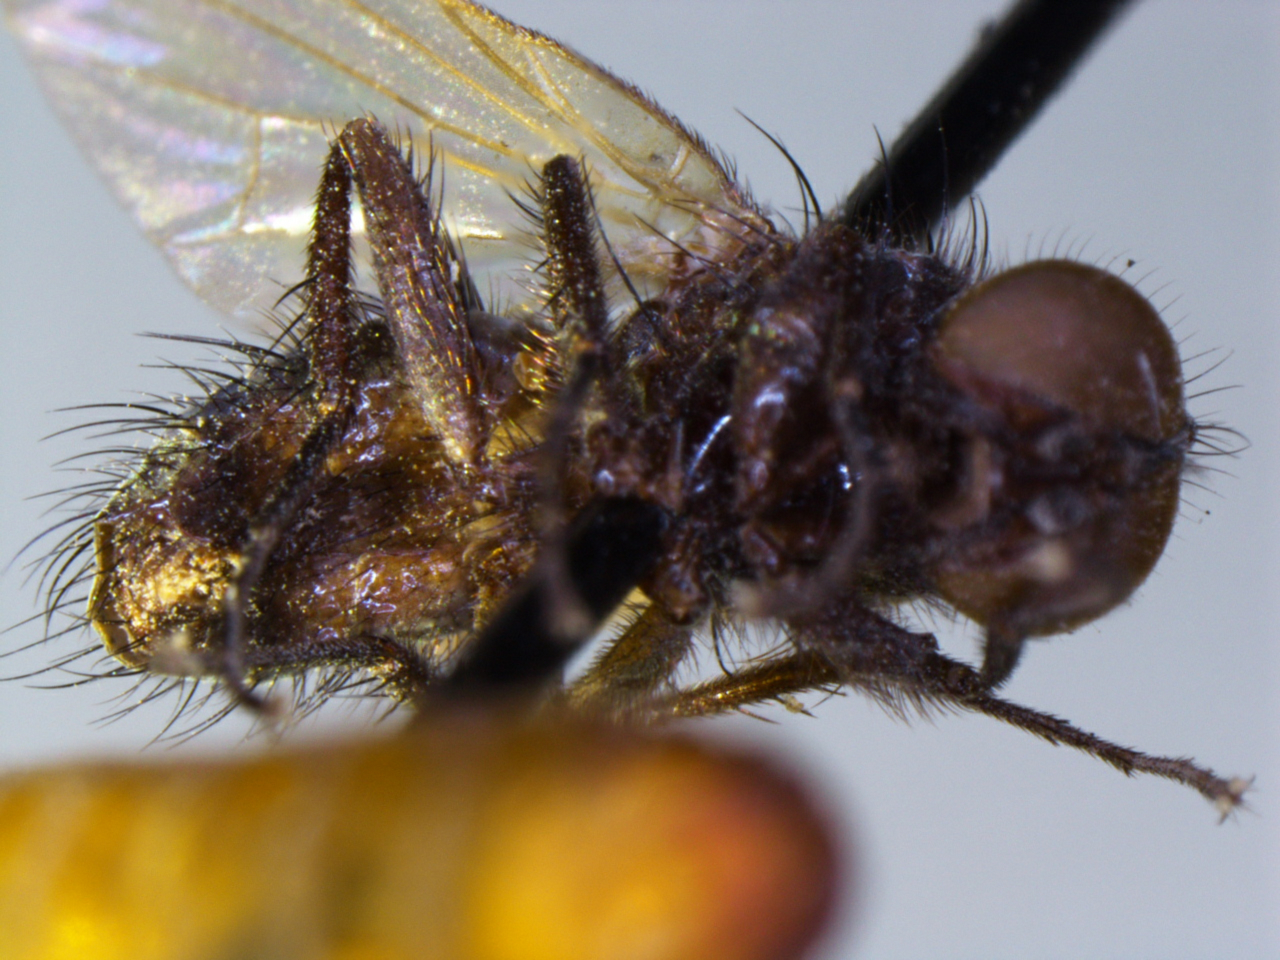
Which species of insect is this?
Hydrotaea nidicola
